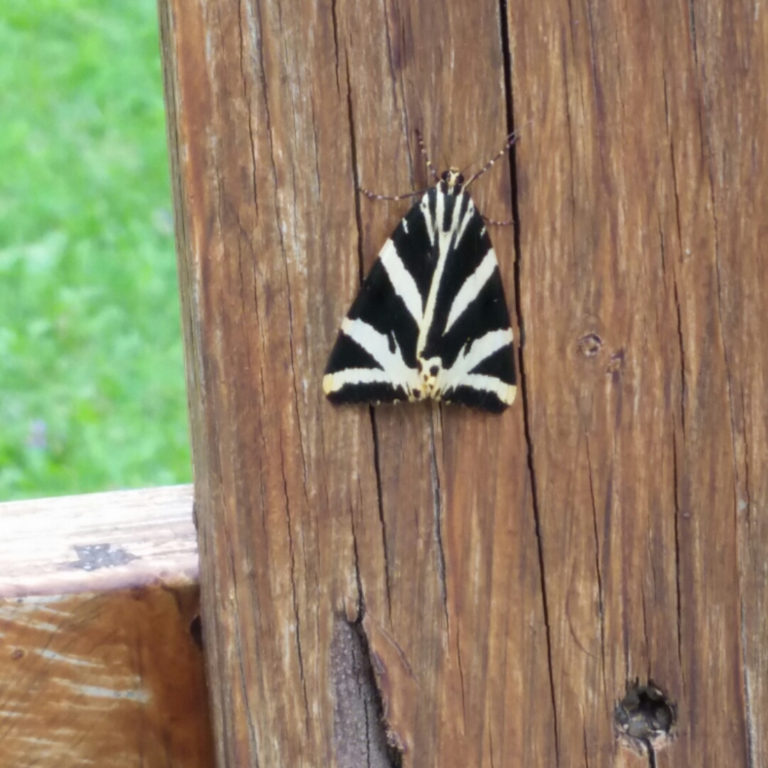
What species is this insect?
Euplagia quadripunctaria
